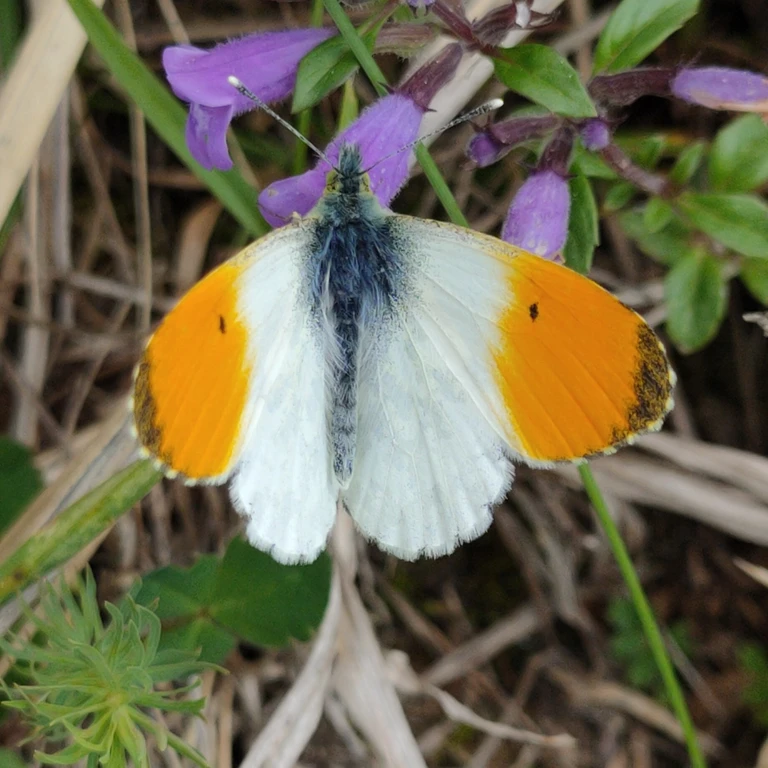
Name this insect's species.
Anthocharis cardamines
